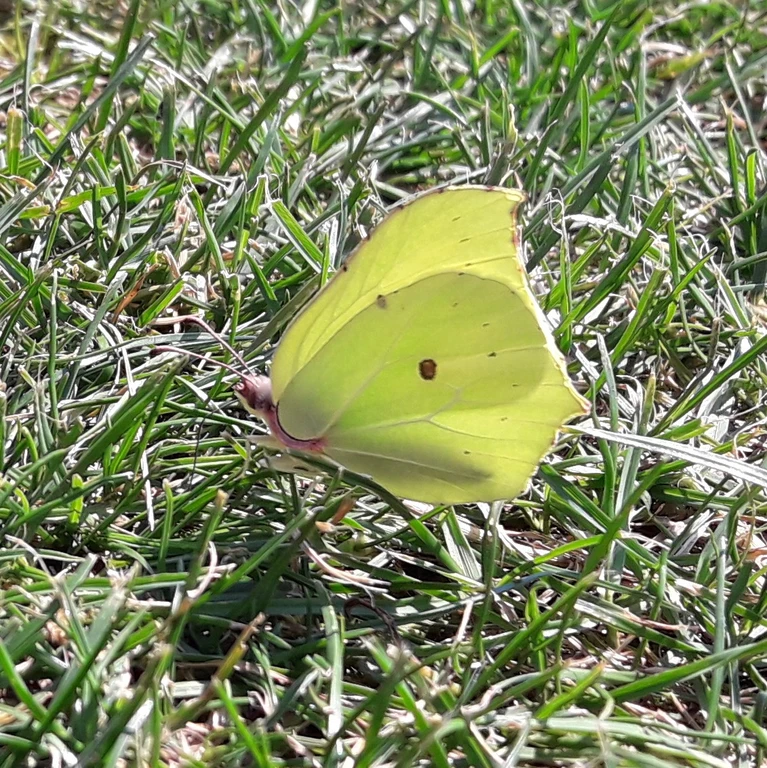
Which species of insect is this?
Gonepteryx rhamni
